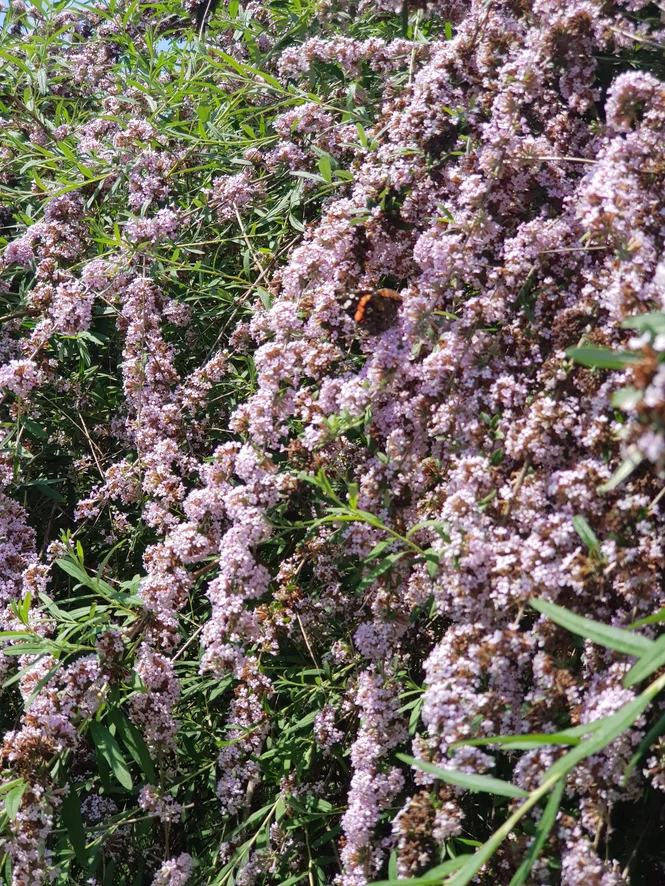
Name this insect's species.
Vanessa atalanta
